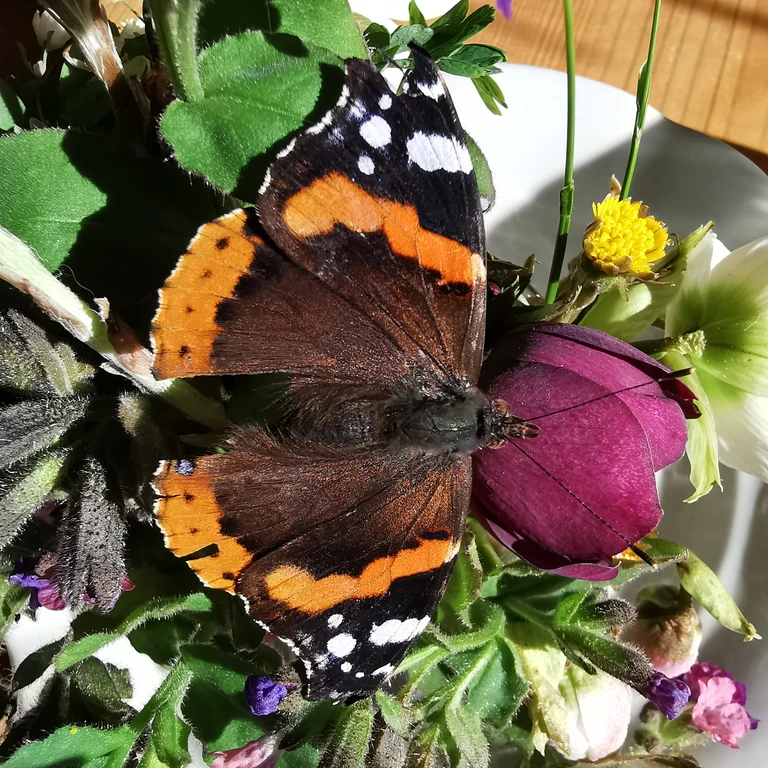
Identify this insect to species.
Vanessa atalanta
